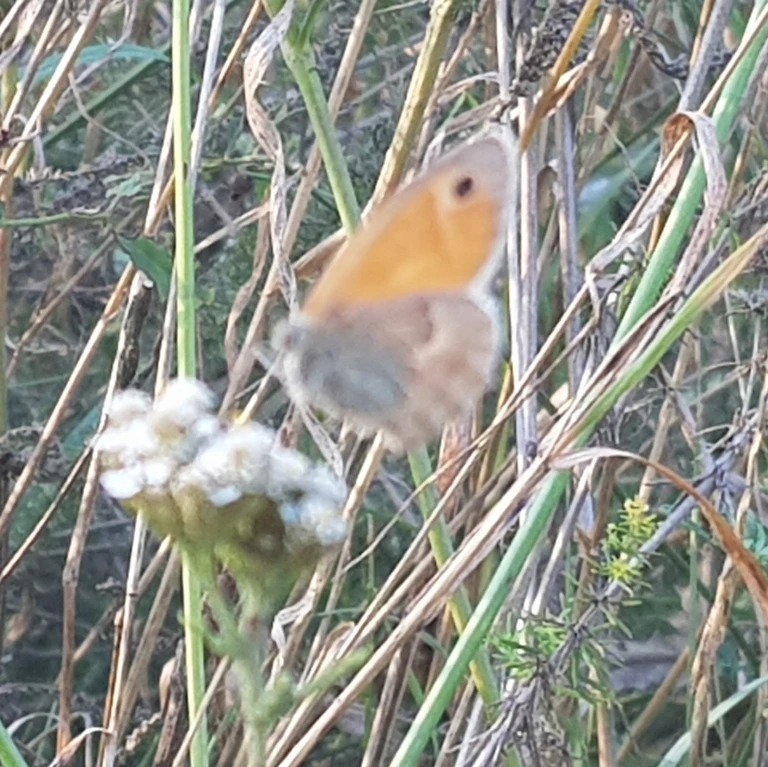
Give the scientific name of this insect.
Coenonympha pamphilus
